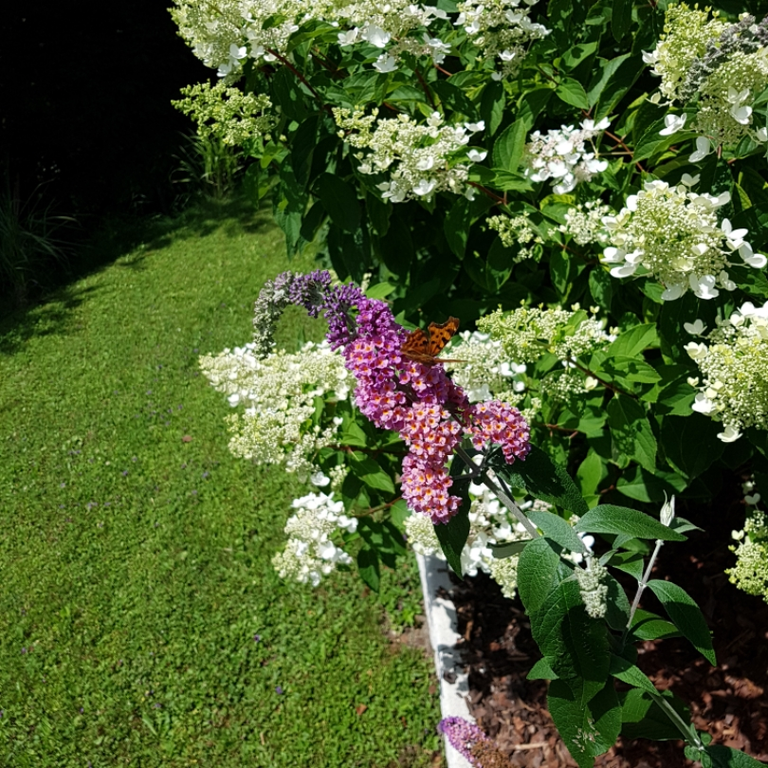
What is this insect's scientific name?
Polygonia c-album
